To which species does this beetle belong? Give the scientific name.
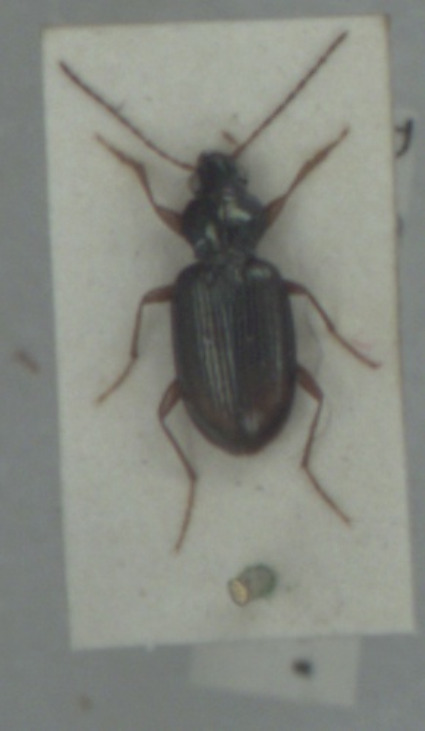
Bembidion lunatum
